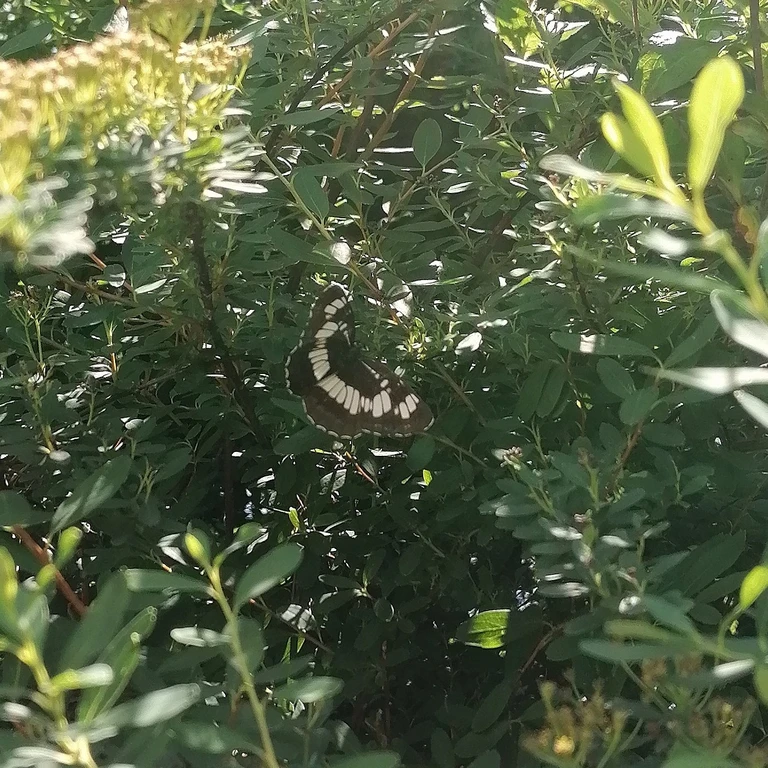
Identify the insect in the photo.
Neptis rivularis
